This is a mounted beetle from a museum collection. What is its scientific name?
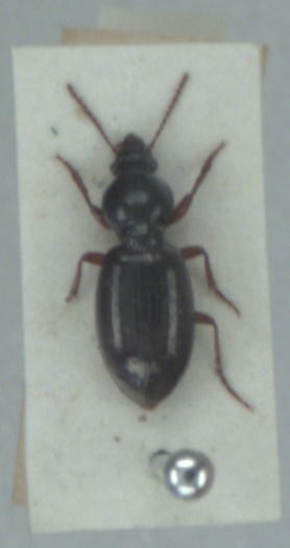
Miscodera arctica
